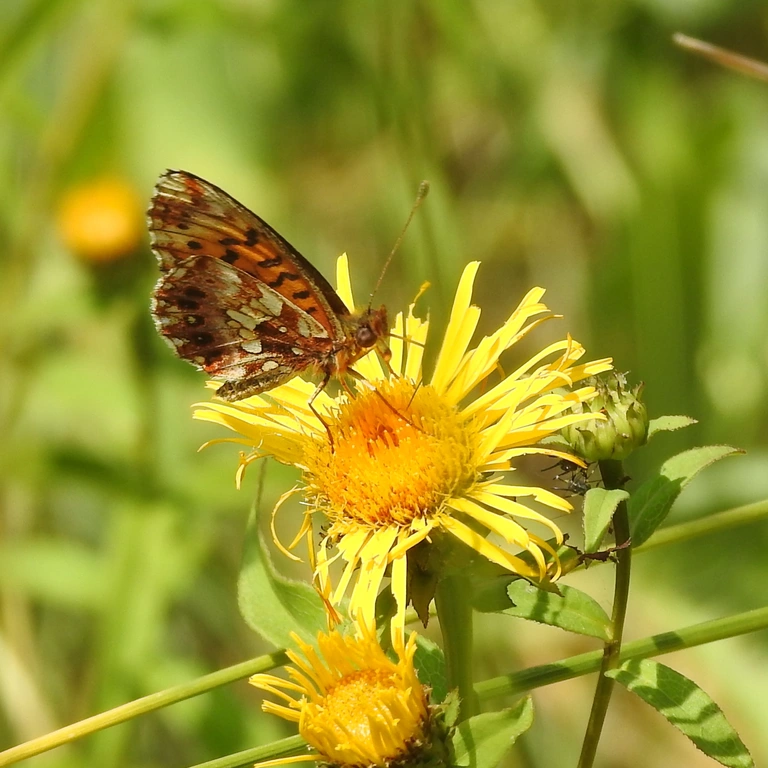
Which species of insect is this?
Boloria dia
